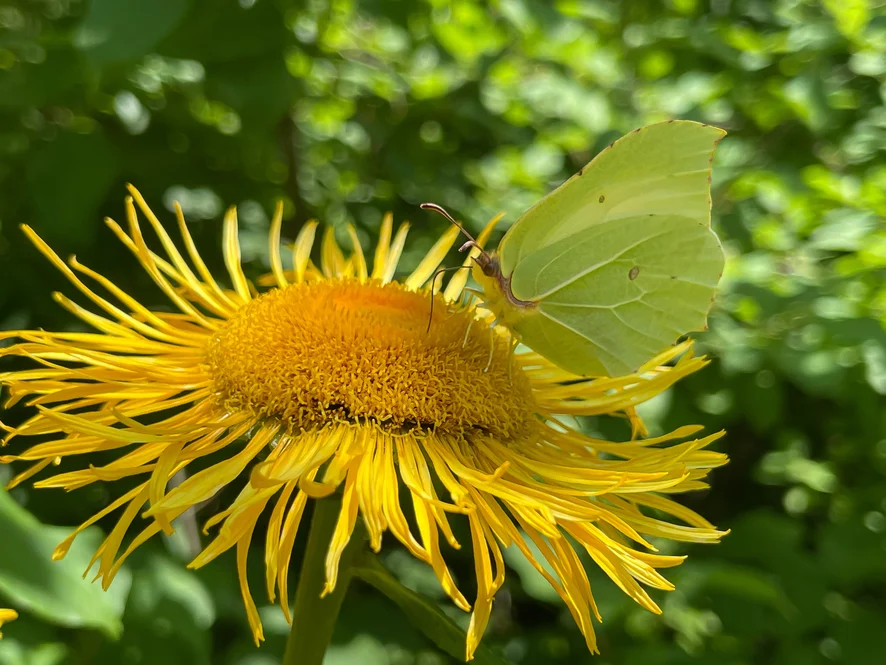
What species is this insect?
Gonepteryx rhamni
